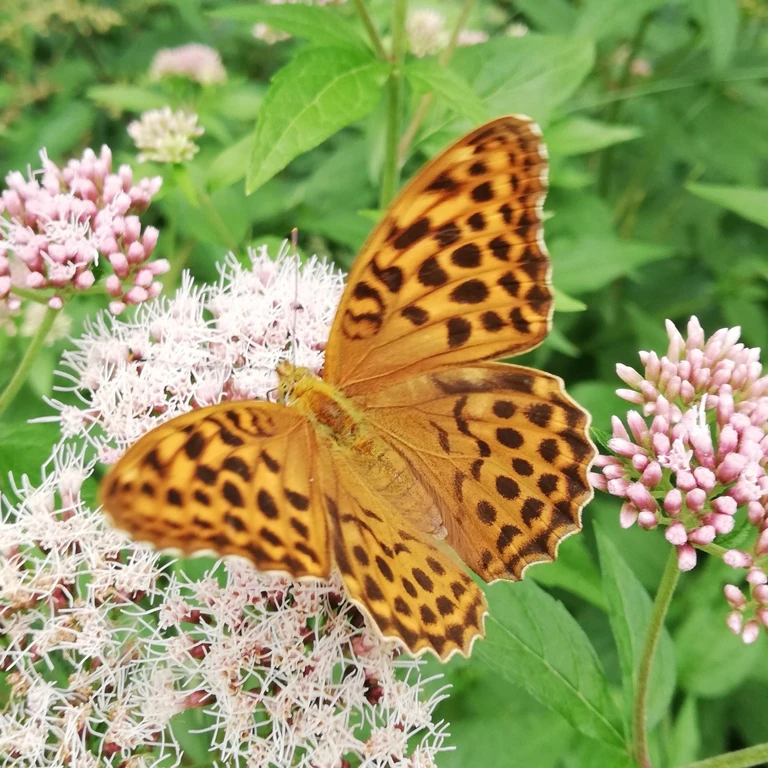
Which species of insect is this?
Argynnis paphia
